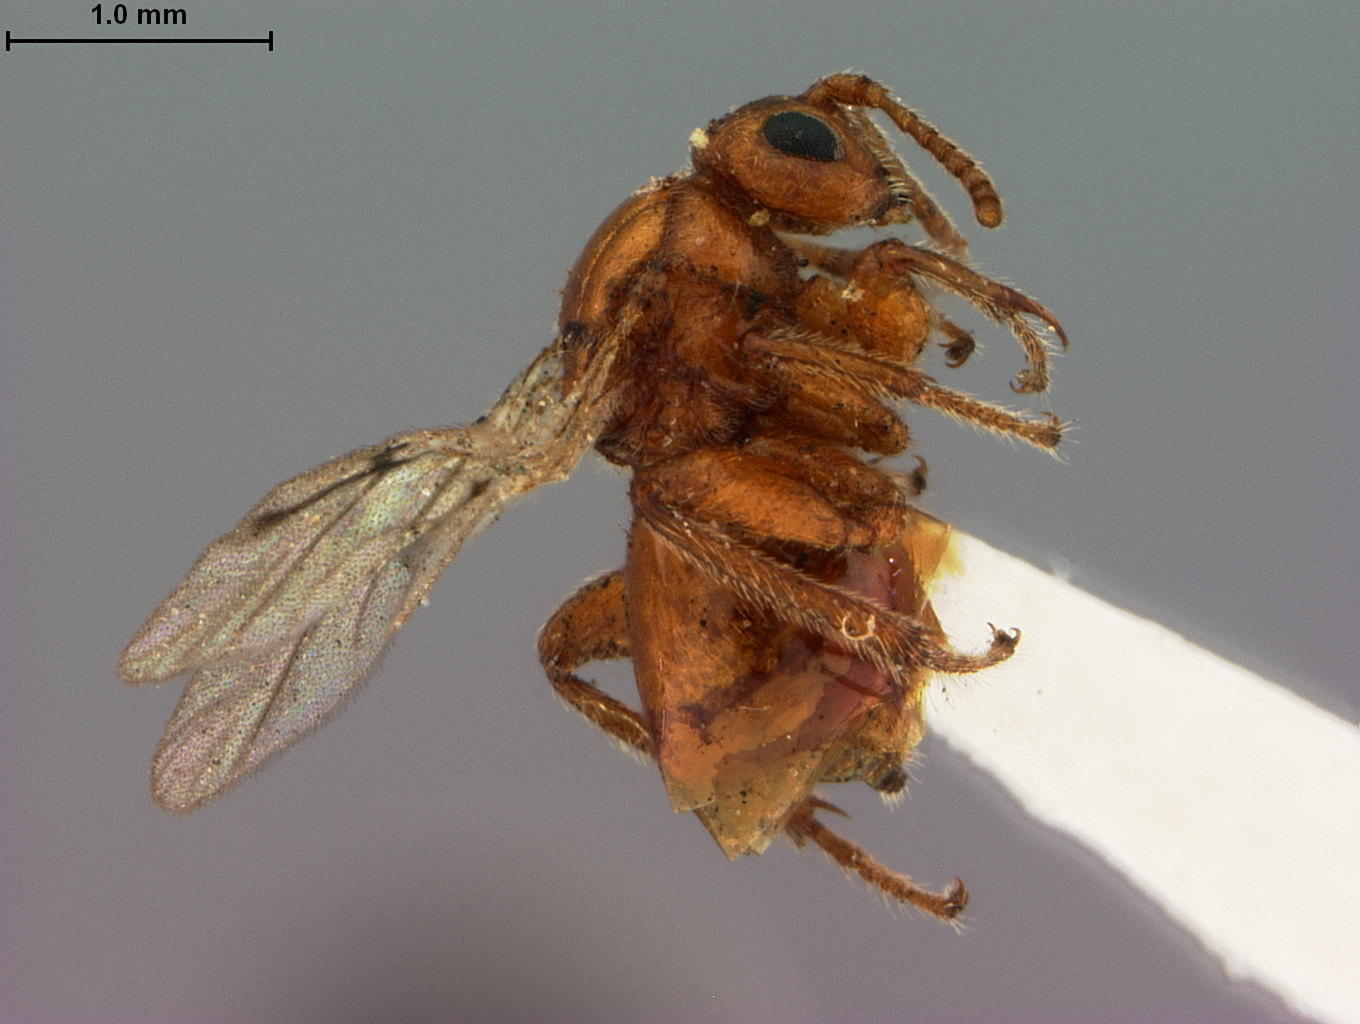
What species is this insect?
Belonocnema fossoria
